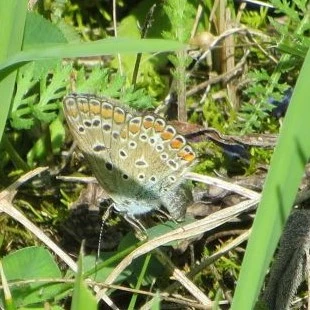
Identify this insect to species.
Polyommatus icarus
